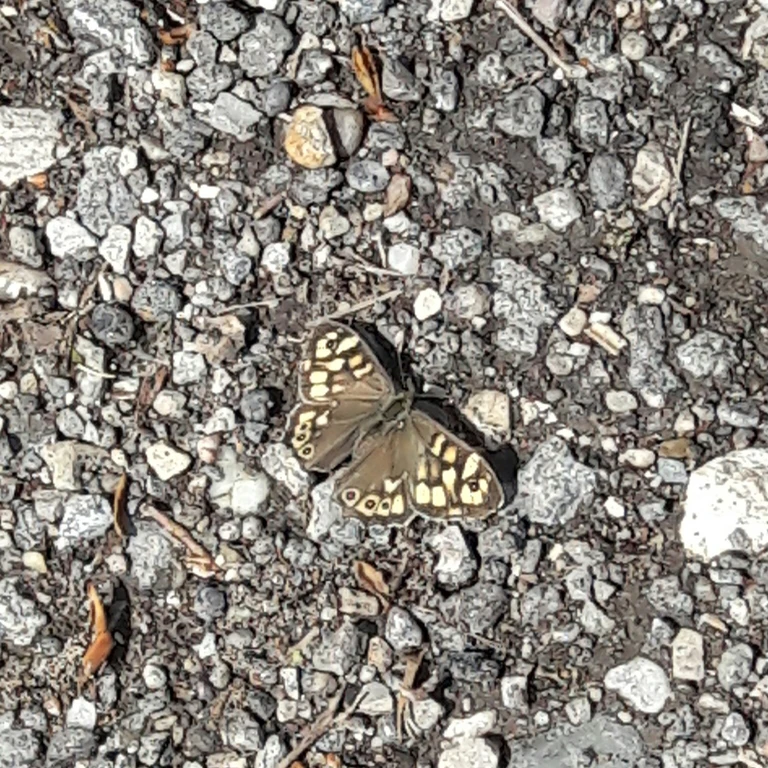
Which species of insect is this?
Pararge aegeria
